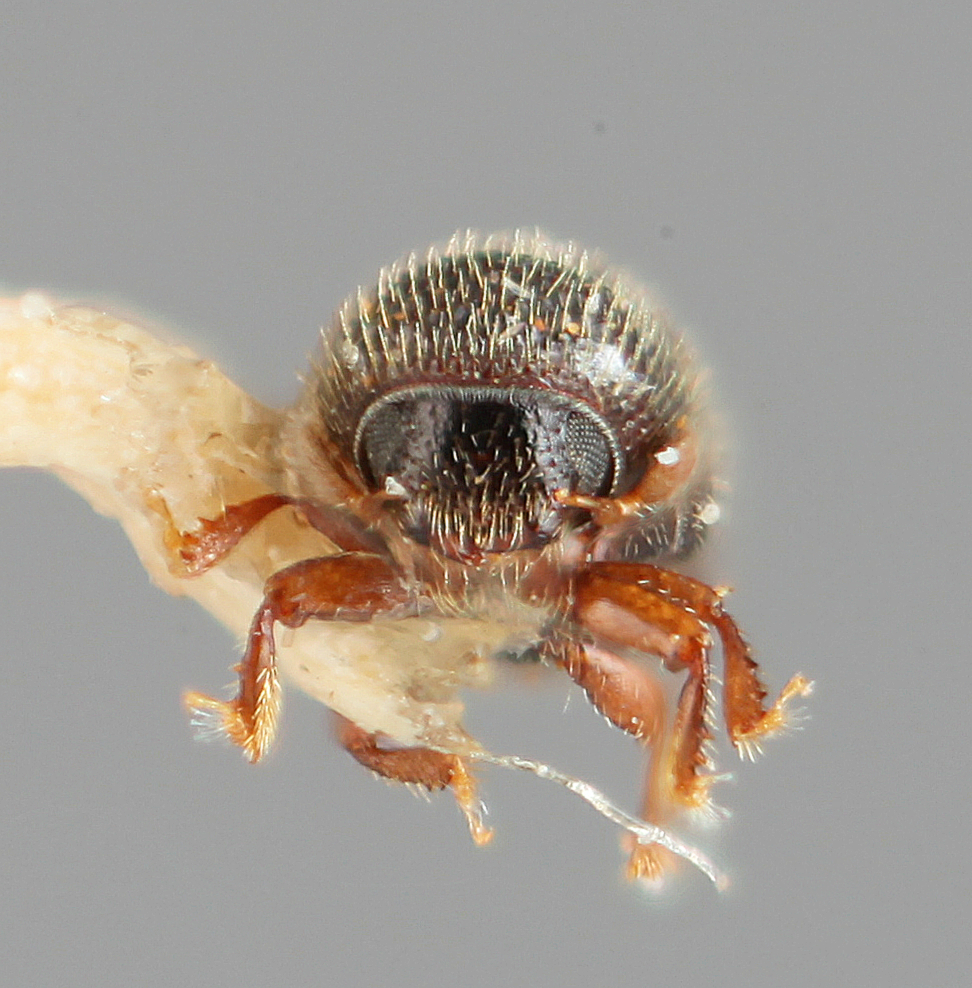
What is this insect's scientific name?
Cryphalomorphus basilaris
